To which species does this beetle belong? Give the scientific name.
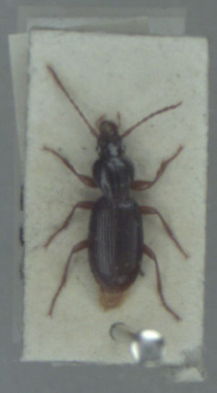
Stomis pumicatus
